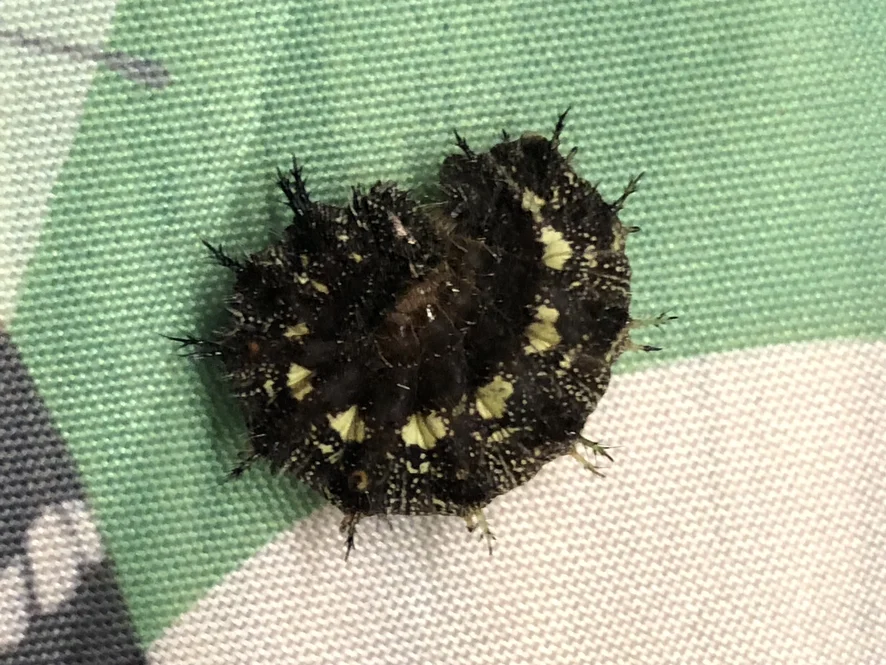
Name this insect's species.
Vanessa atalanta
